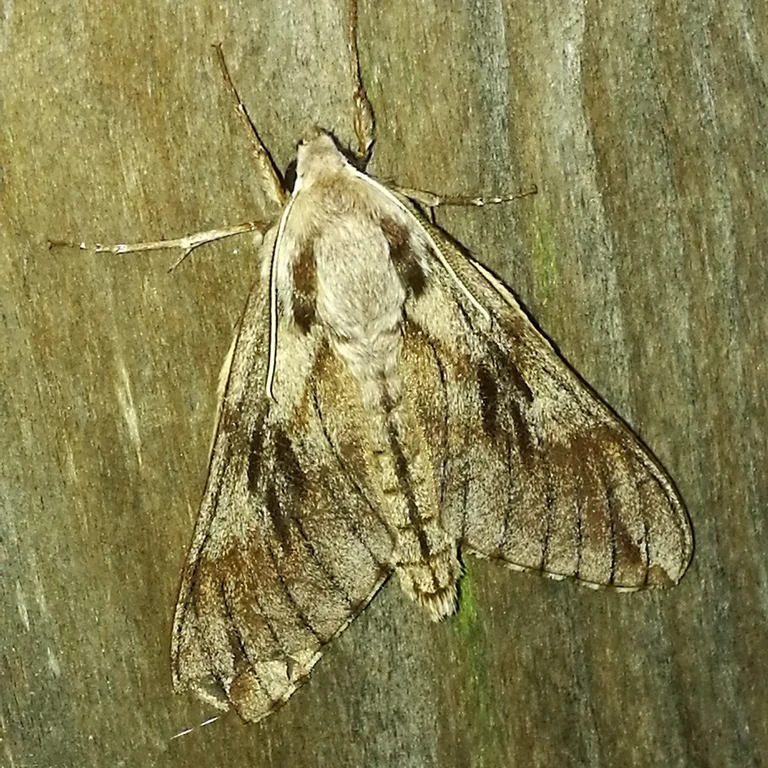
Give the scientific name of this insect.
Sphinx pinastri
